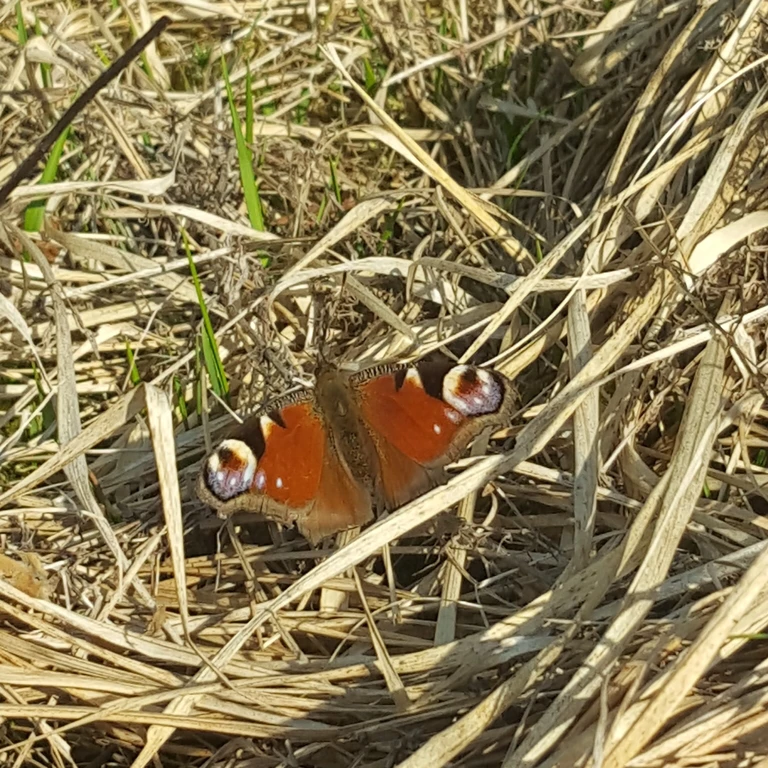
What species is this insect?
Aglais io
